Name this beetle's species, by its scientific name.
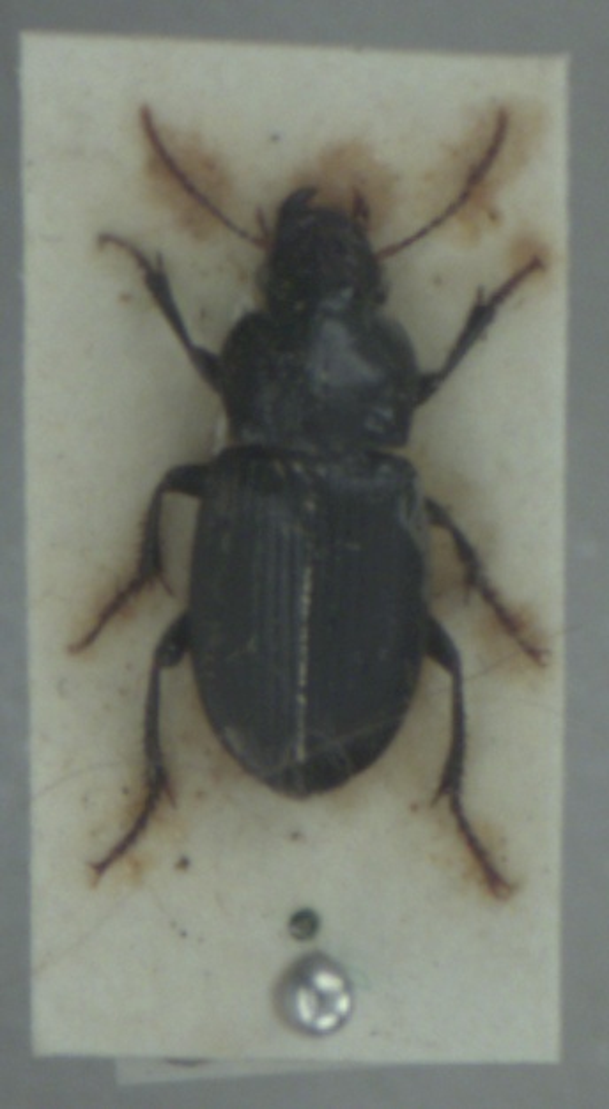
Harpalus rufipalpis
